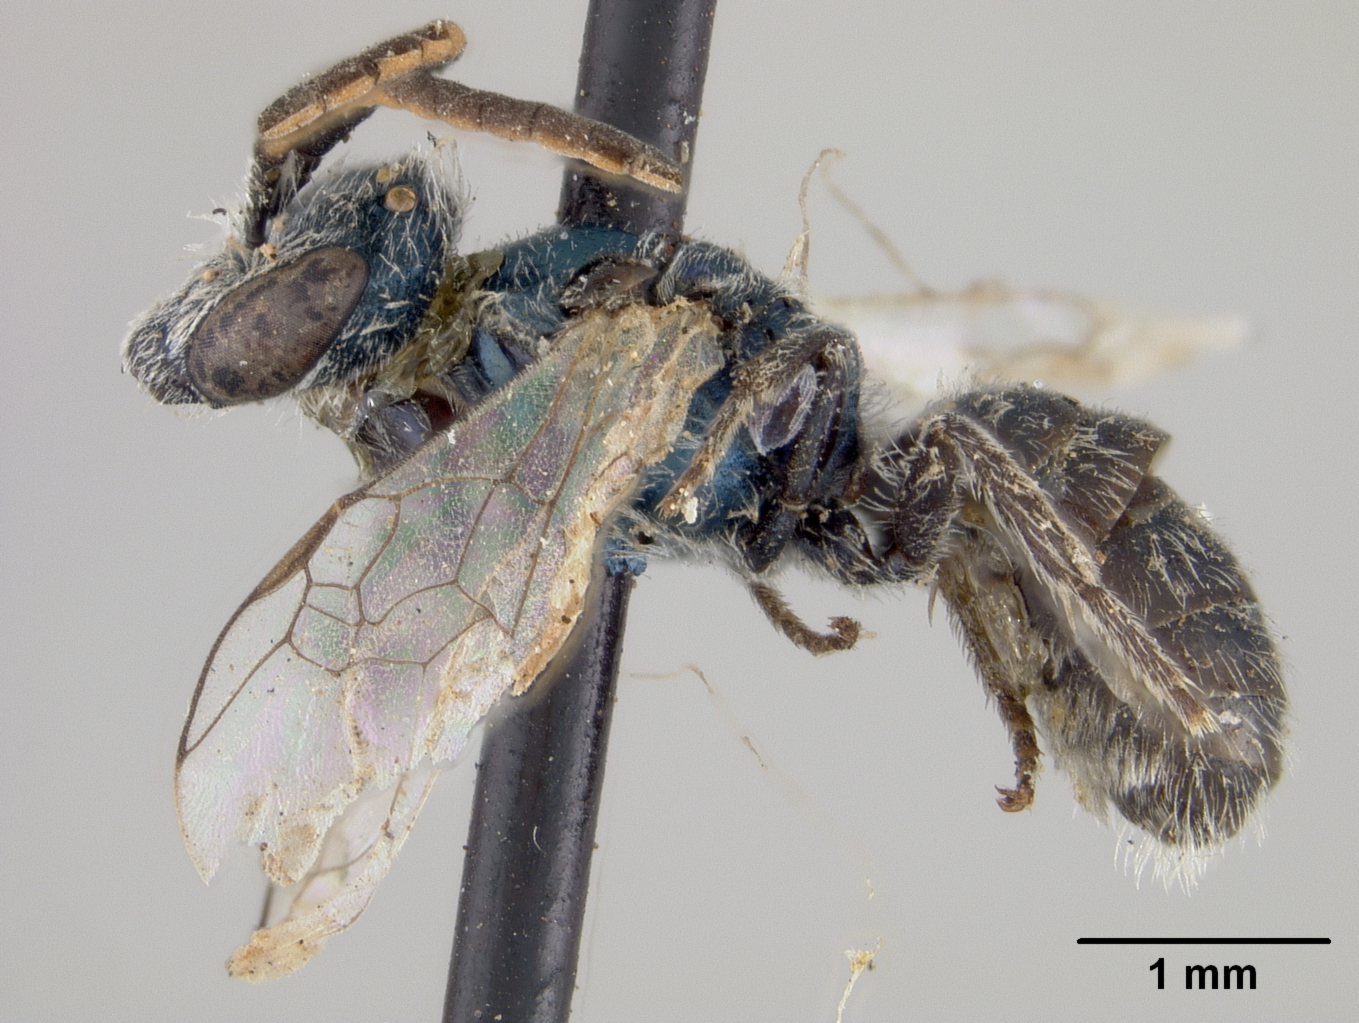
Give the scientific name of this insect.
Halictus cyaneonitens
